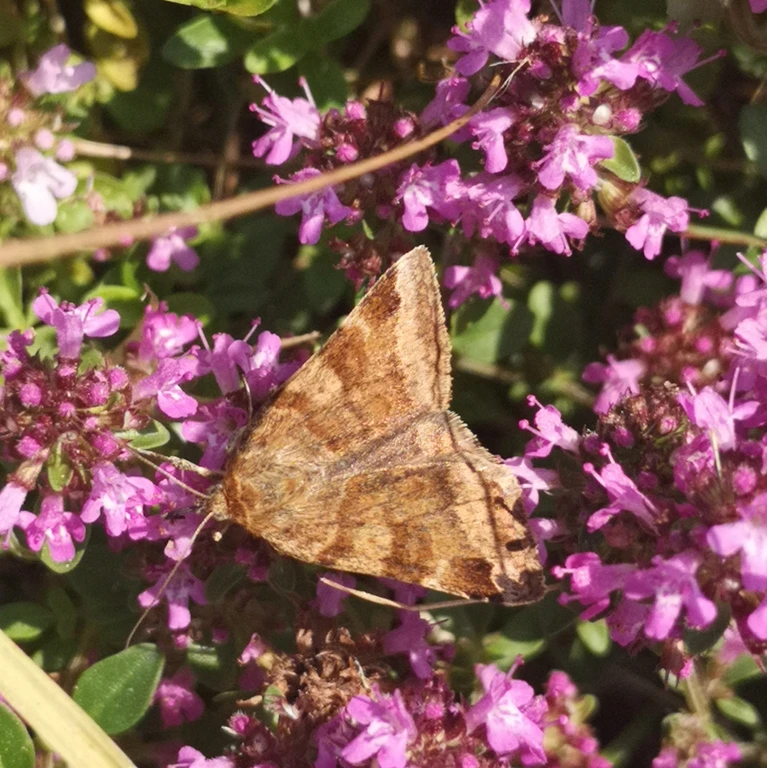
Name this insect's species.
Euclidia glyphica
